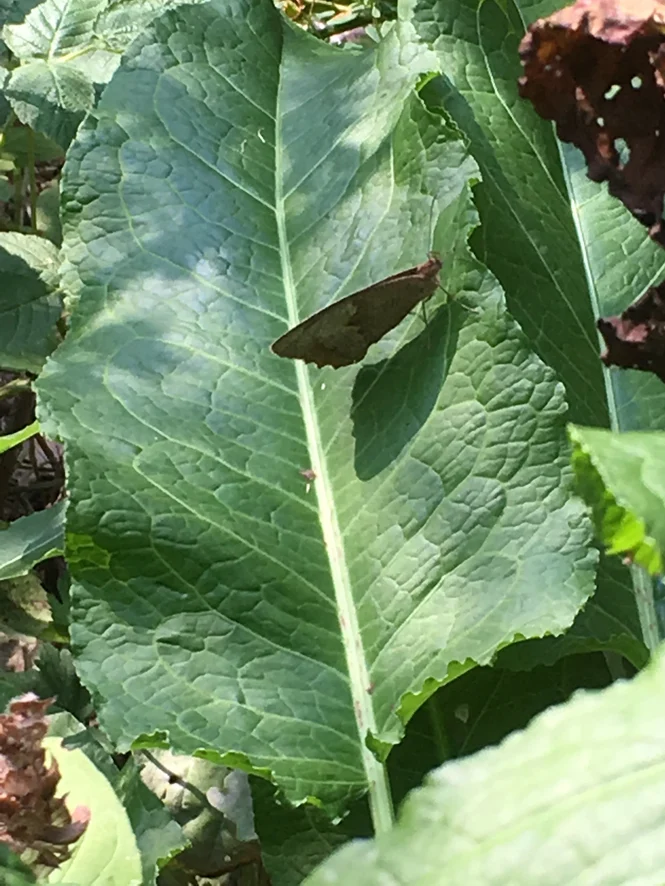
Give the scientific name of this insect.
Maniola jurtina
